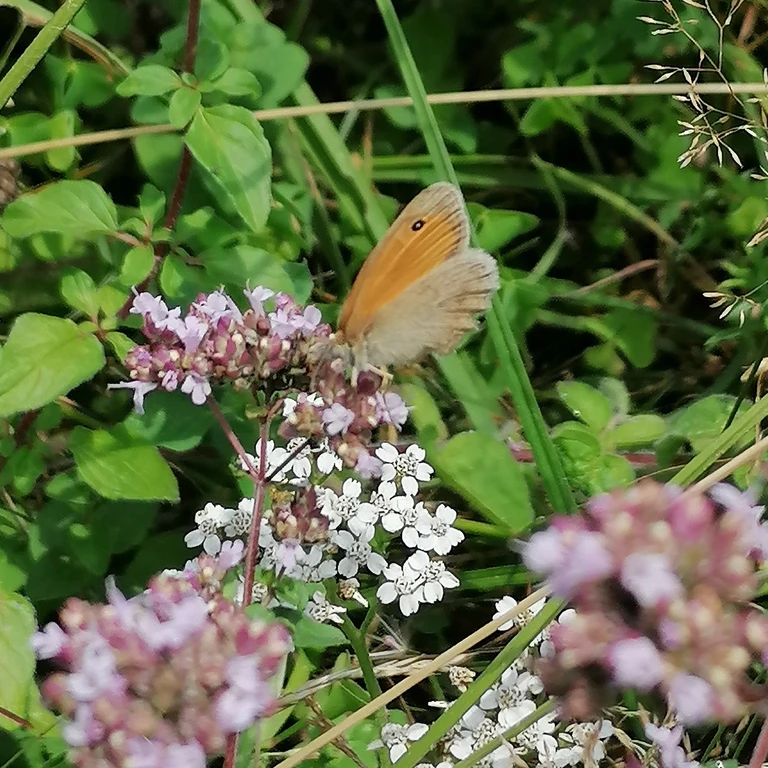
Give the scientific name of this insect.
Coenonympha pamphilus
